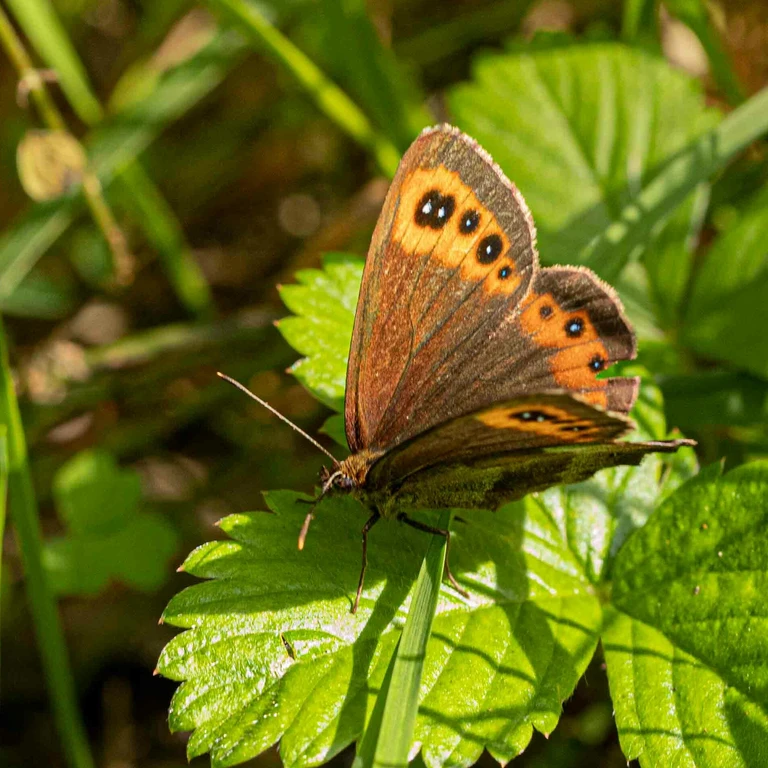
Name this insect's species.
Erebia aethiops
